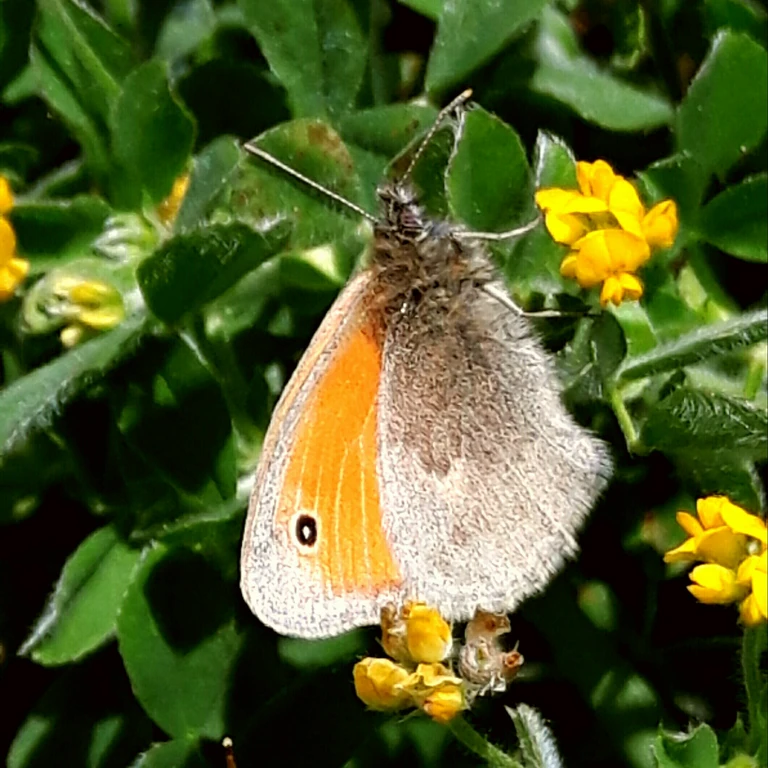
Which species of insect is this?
Coenonympha pamphilus
